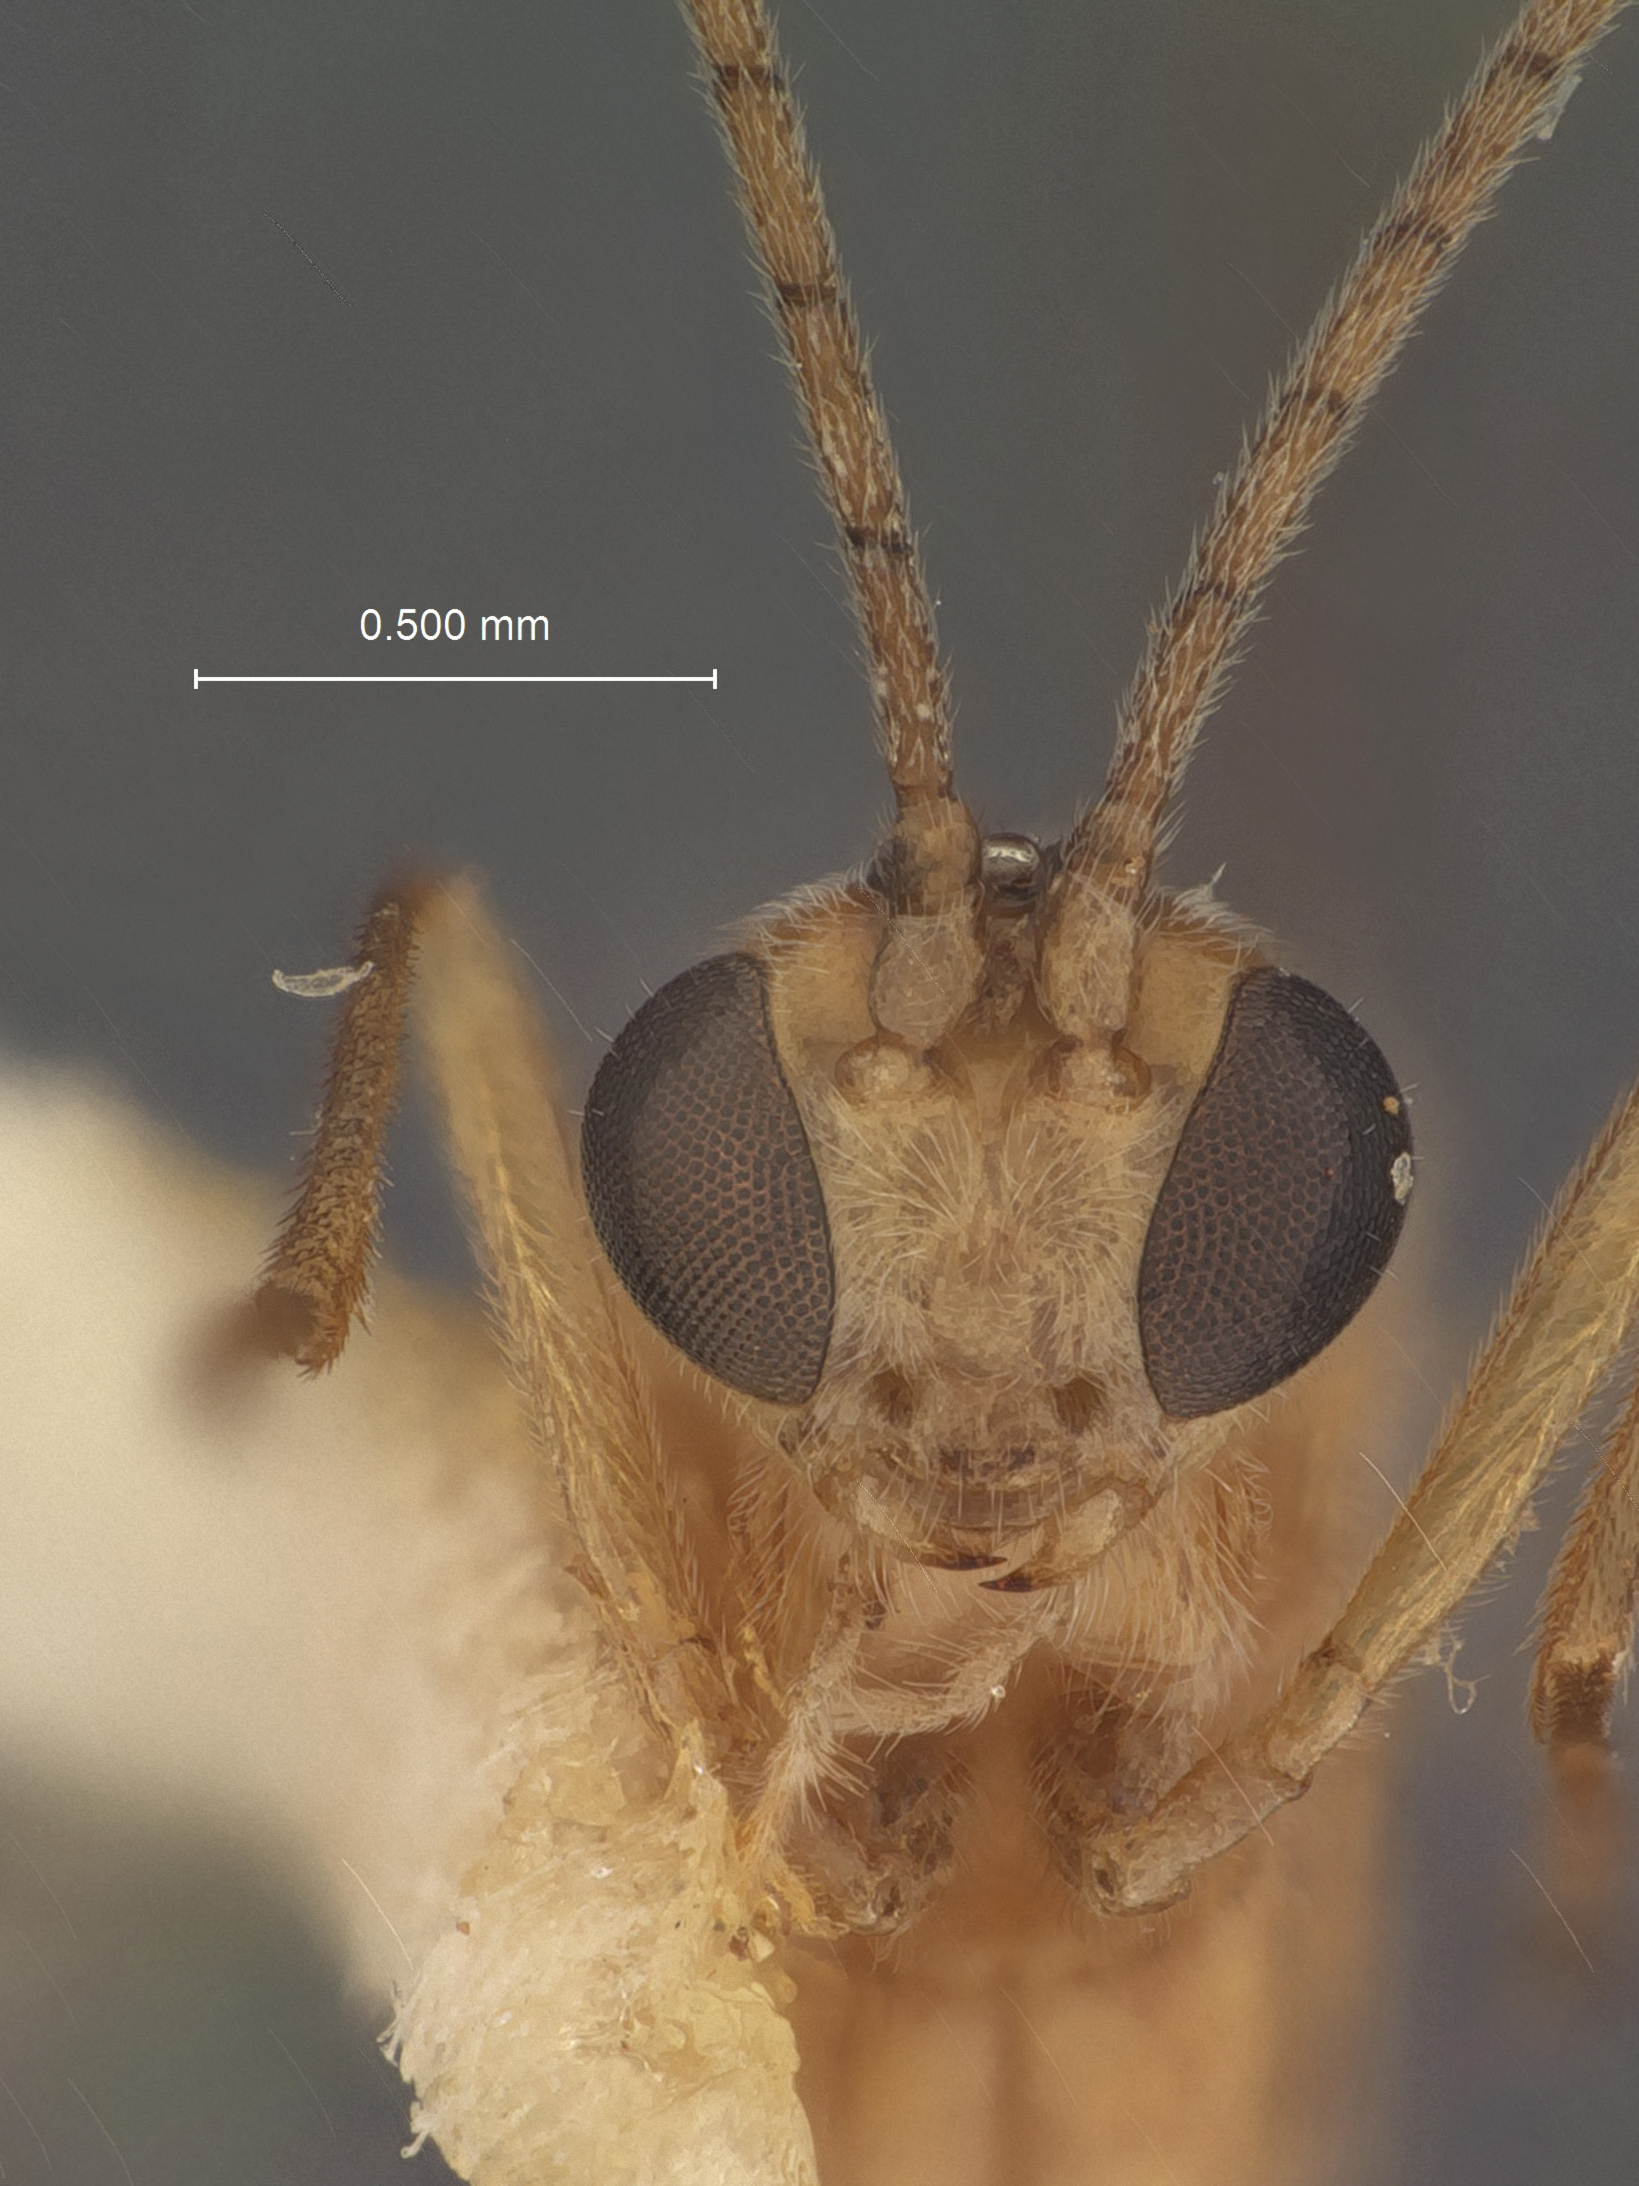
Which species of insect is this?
Meteorus tersus
